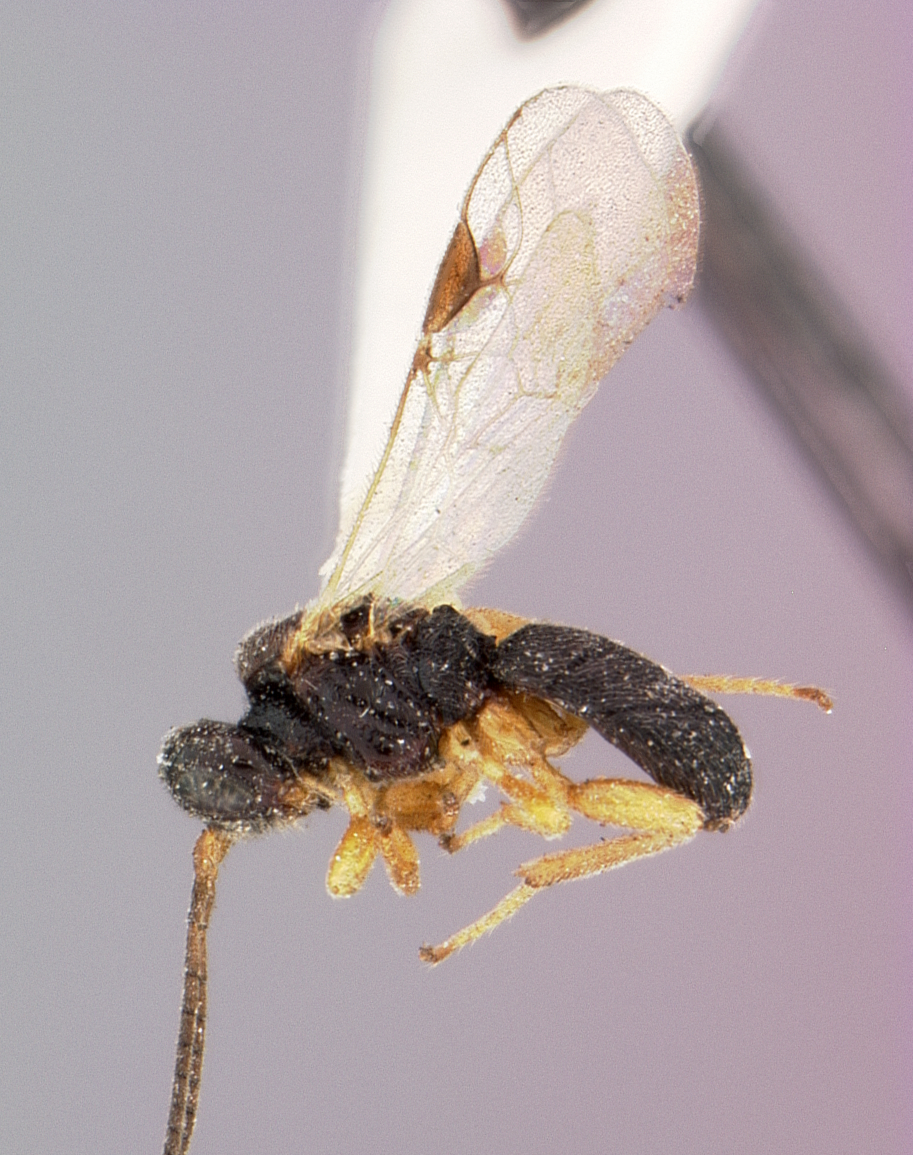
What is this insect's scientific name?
Triaspis ocellulata
